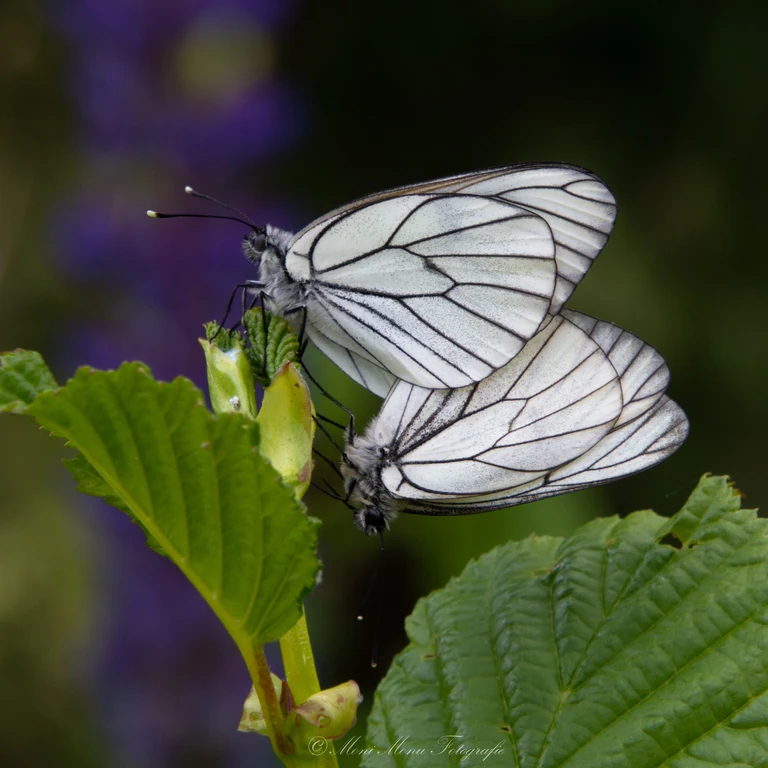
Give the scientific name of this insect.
Aporia crataegi
